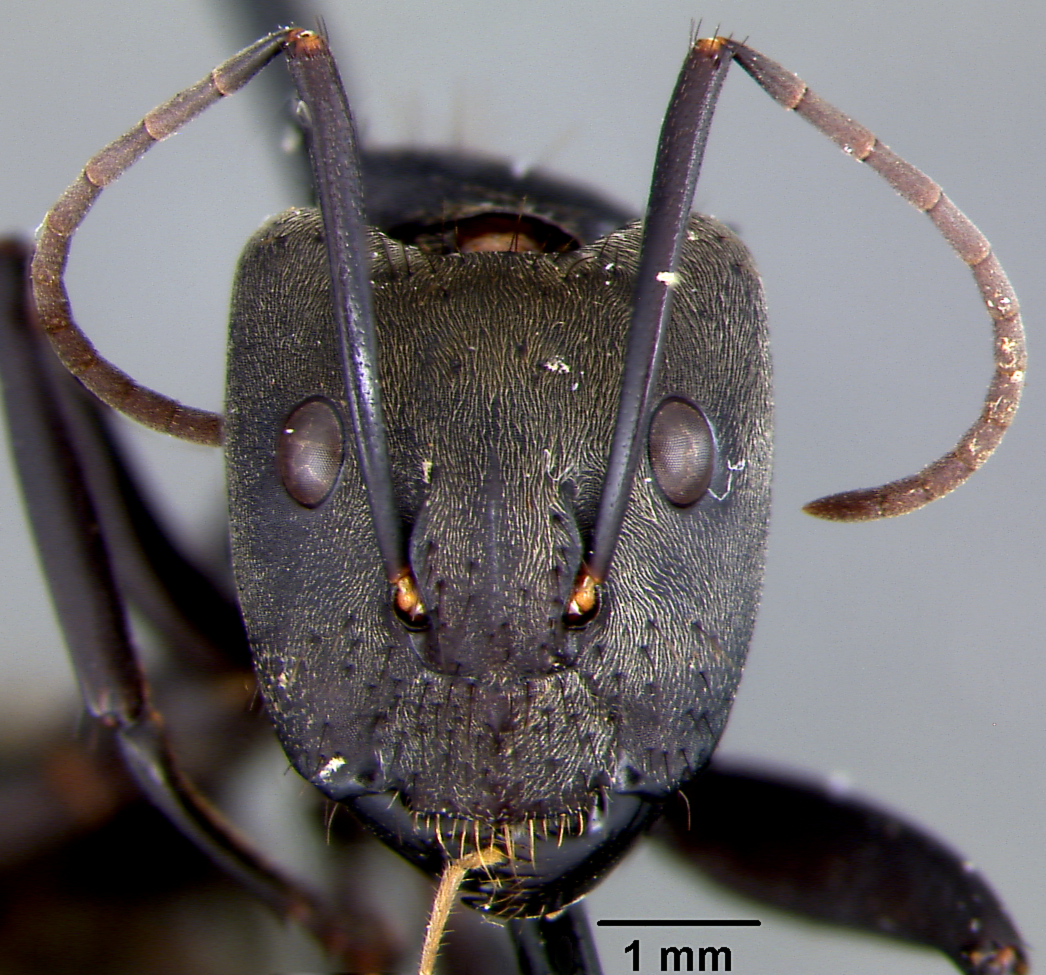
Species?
Camponotus sericeiventris
